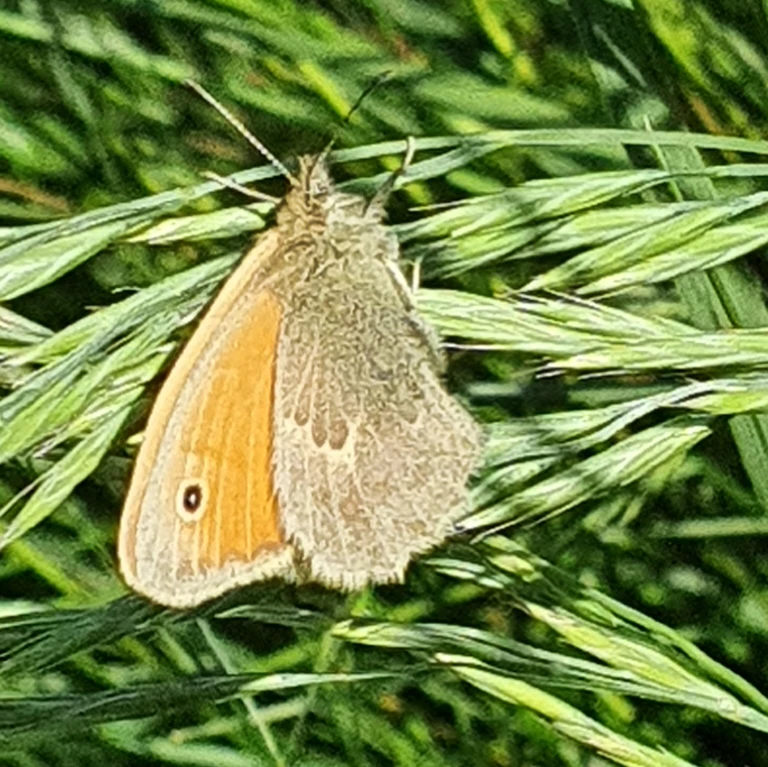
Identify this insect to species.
Coenonympha pamphilus
